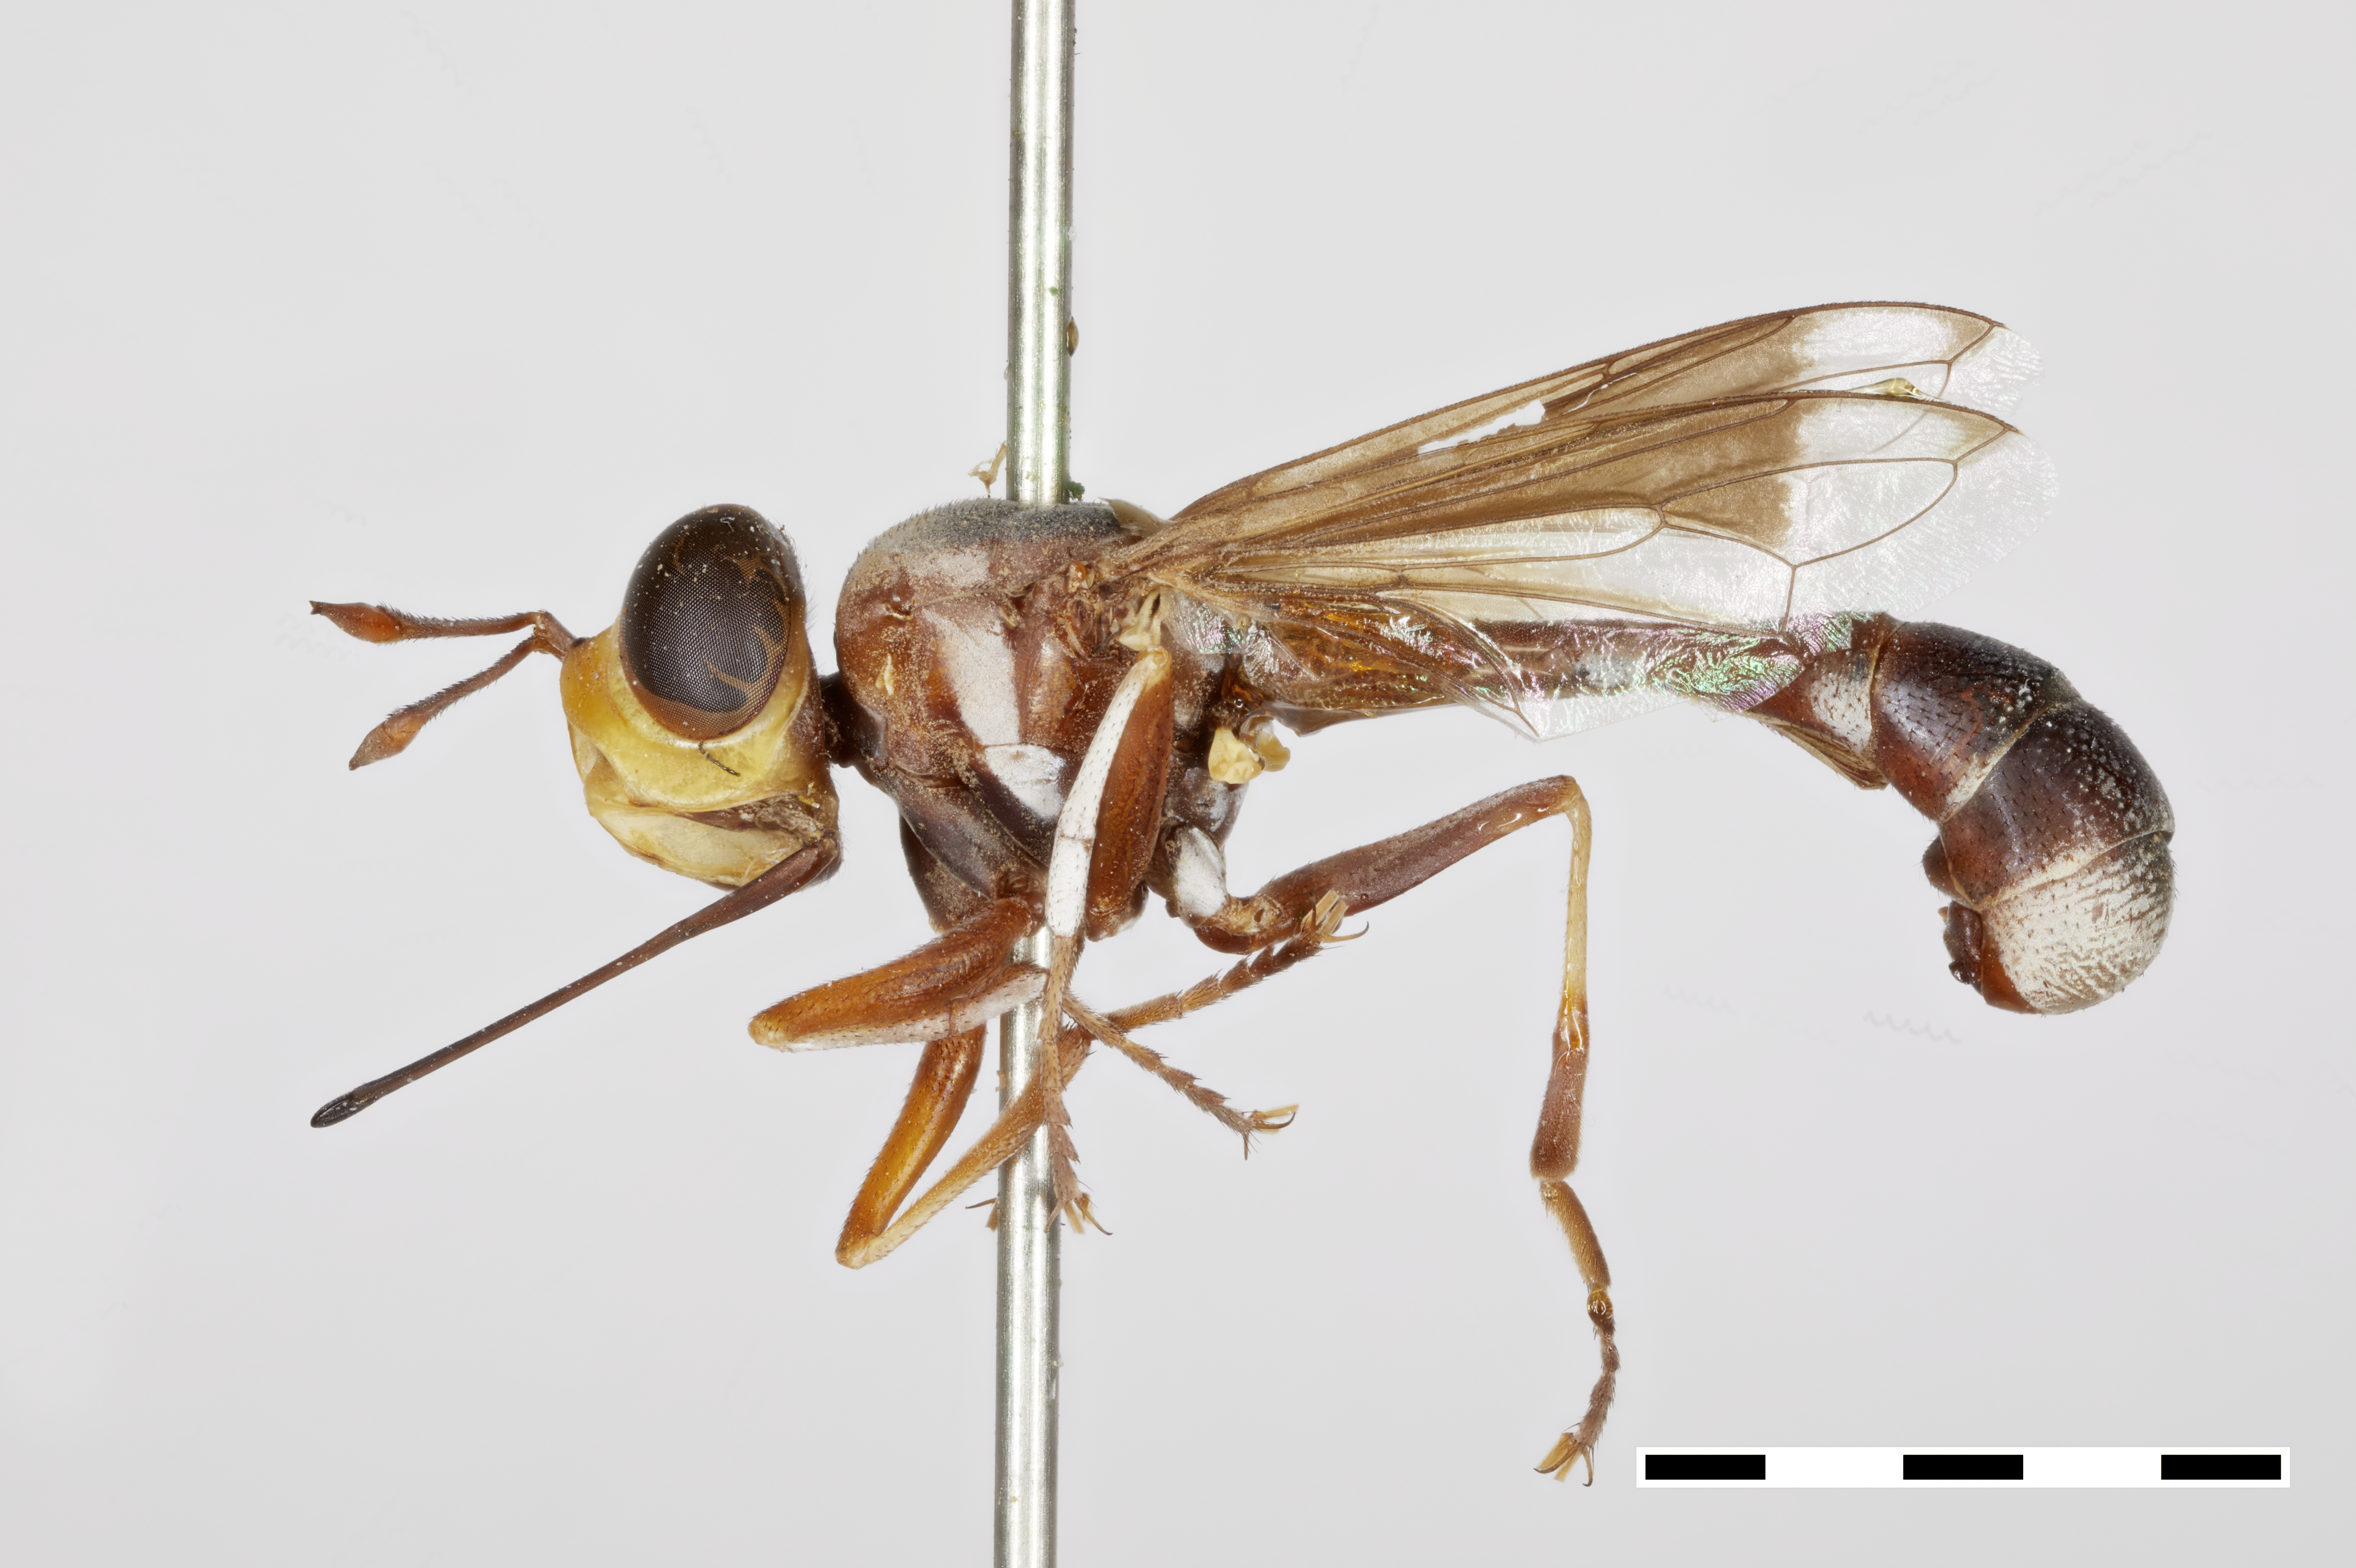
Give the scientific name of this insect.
Physocephala interruptus
